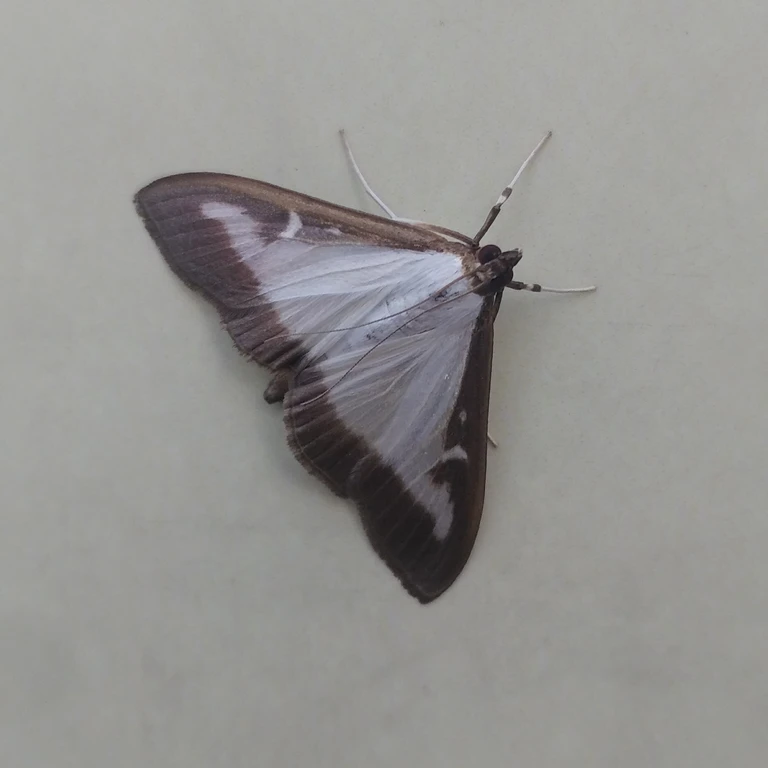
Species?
Cydalima perspectalis
